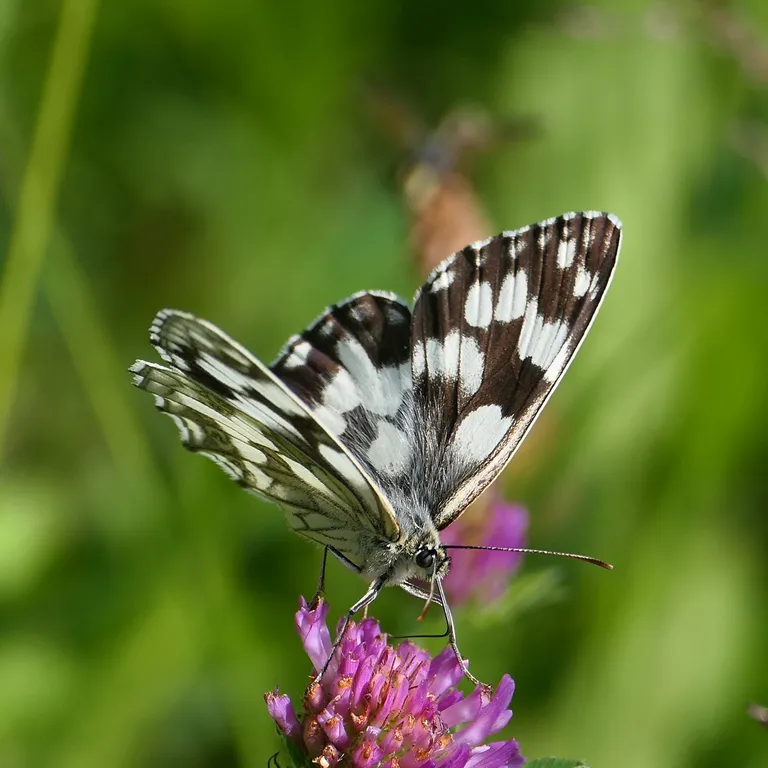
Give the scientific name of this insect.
Melanargia galathea
